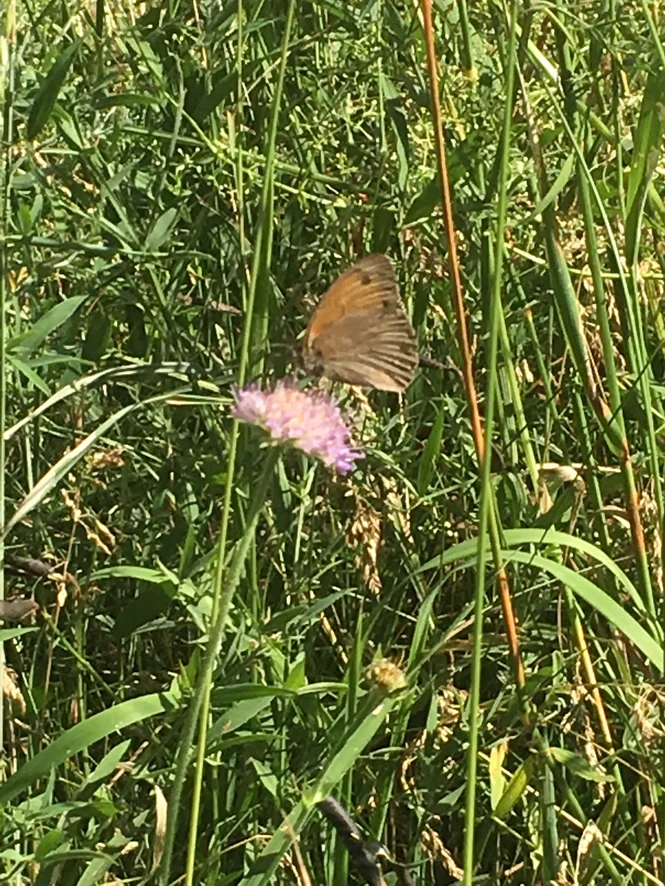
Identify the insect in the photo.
Maniola jurtina
